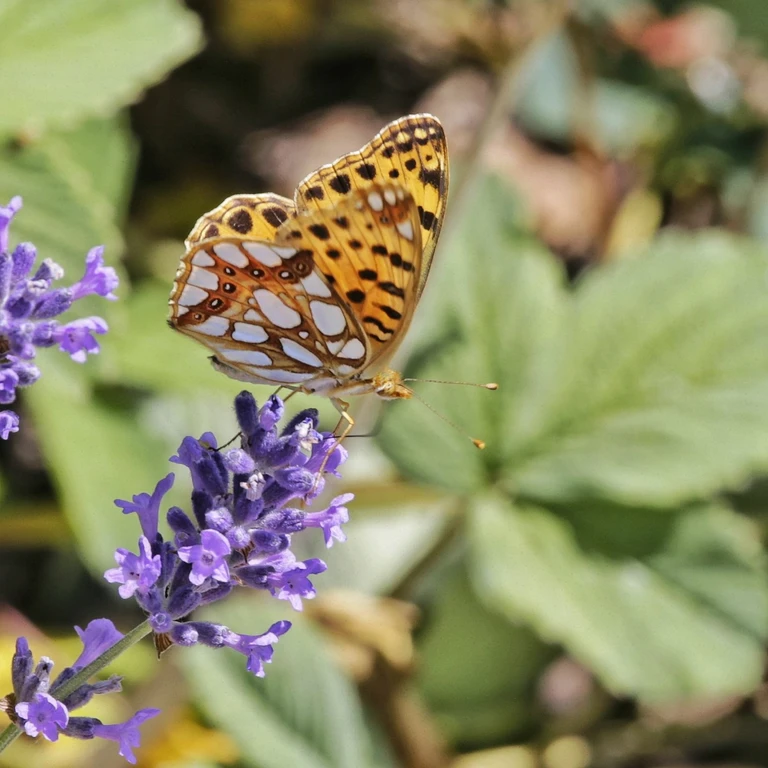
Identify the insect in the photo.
Issoria lathonia
